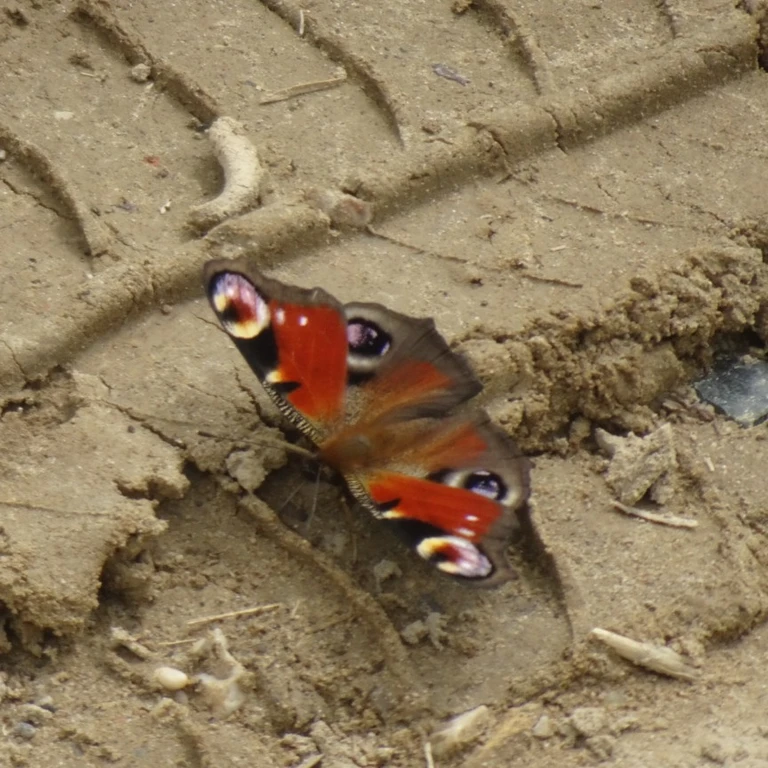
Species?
Aglais io
